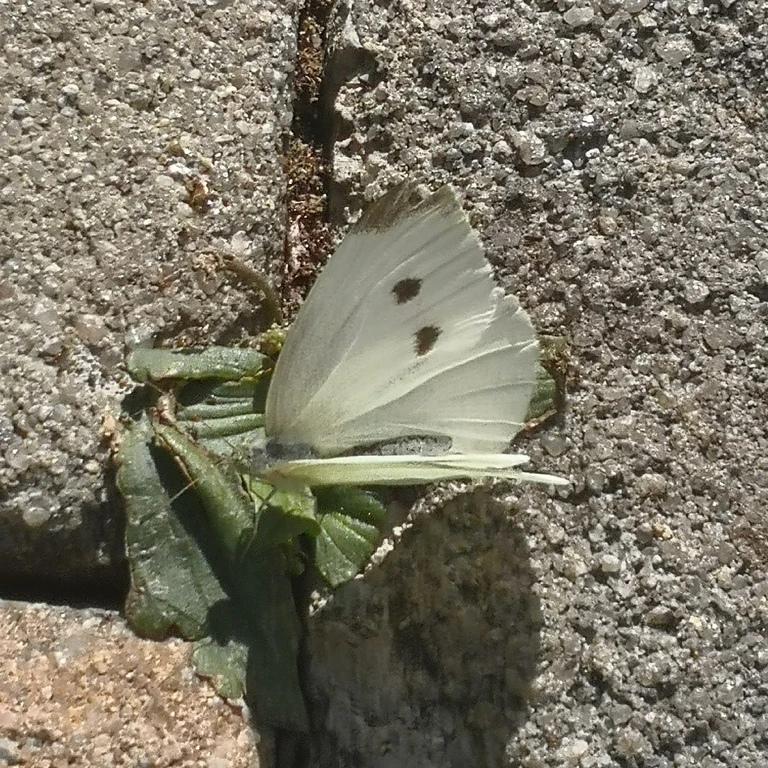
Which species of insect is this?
Pieris rapae
